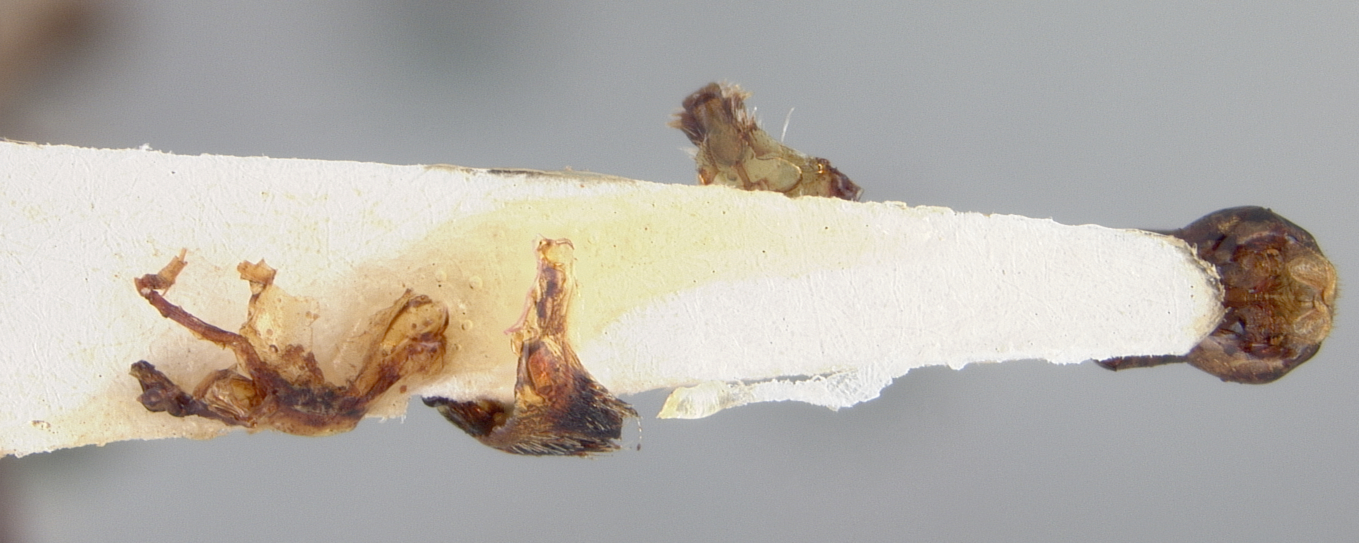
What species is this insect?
Cilissa erythrogaster
